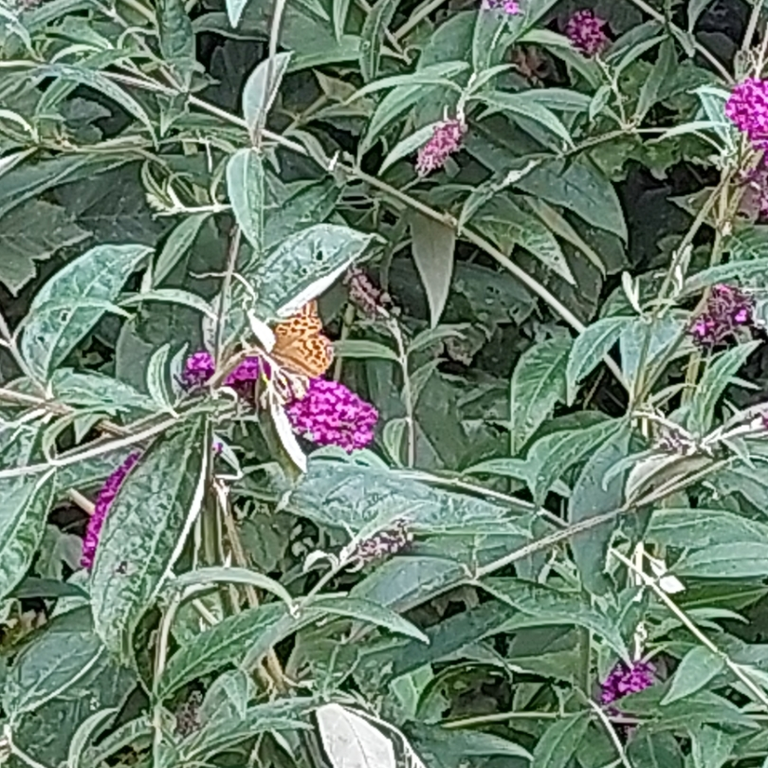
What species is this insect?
Argynnis paphia
